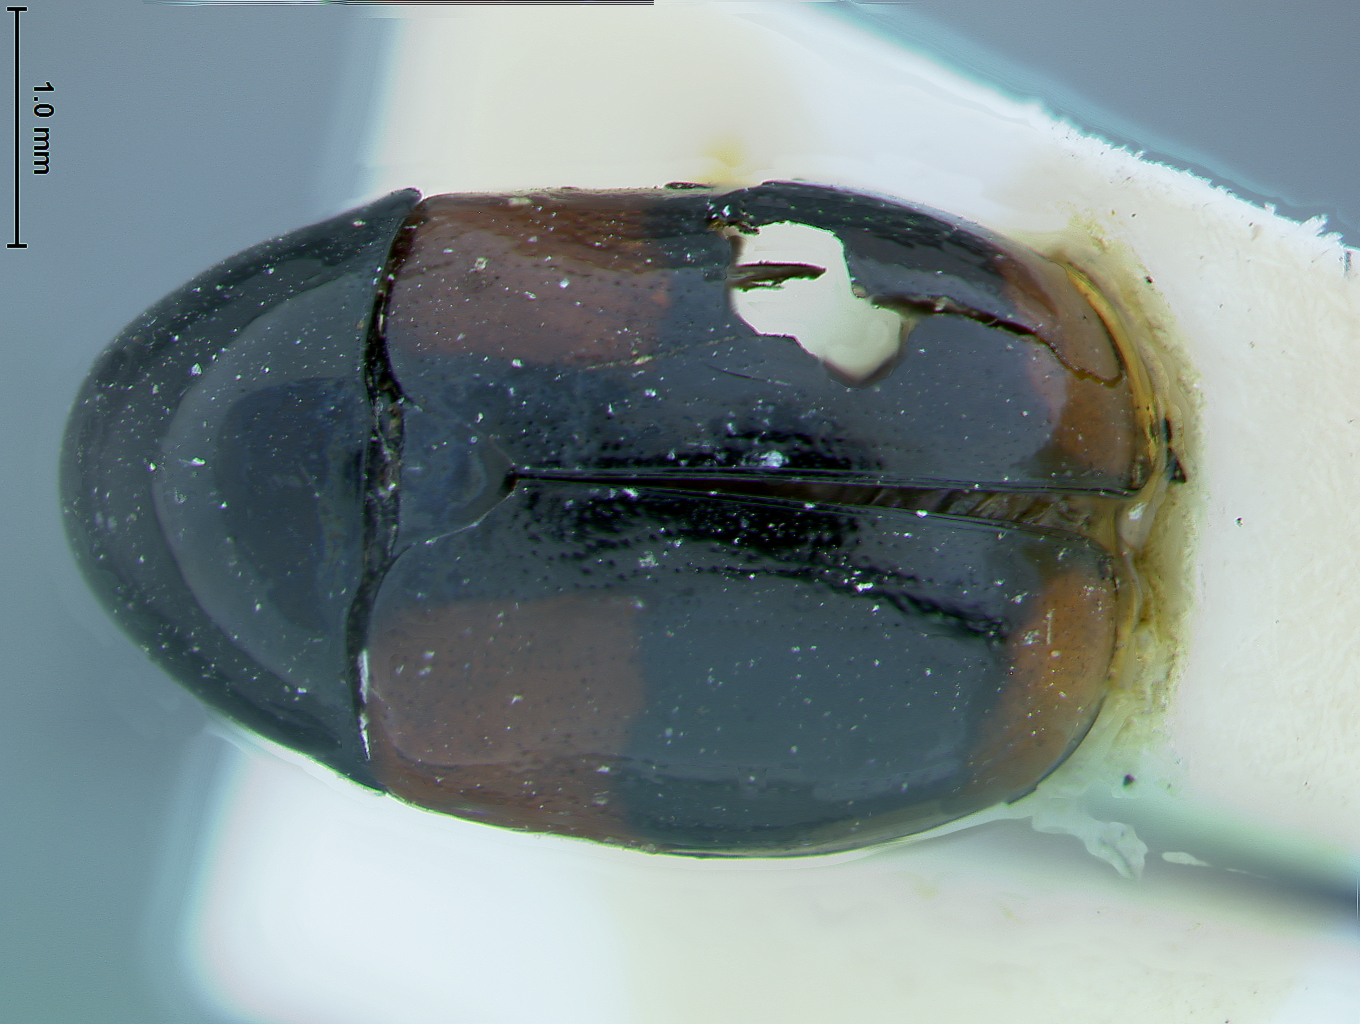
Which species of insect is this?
Babia magnicollis
